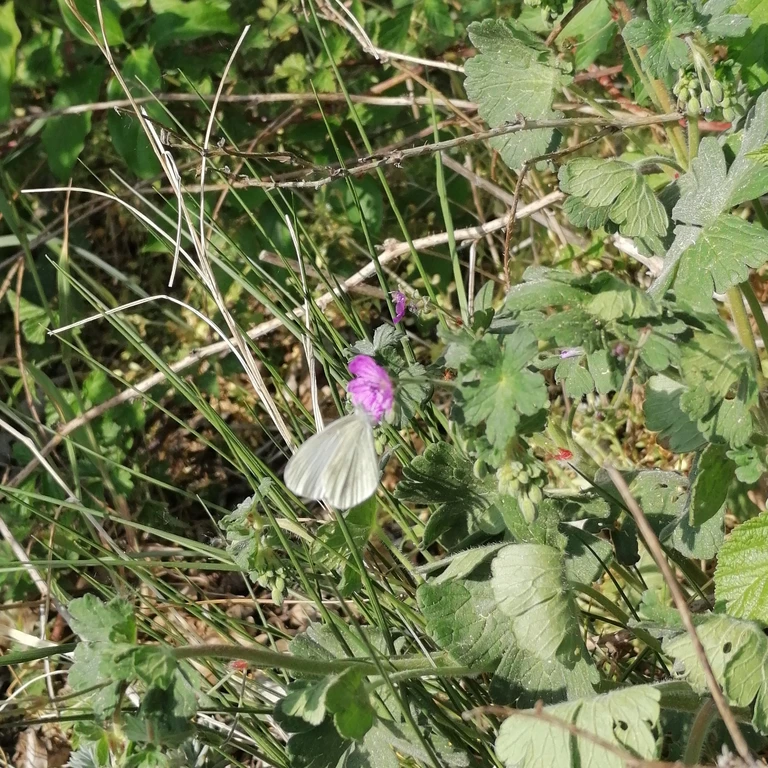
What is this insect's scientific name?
Leptidea sinapis/juvernica
